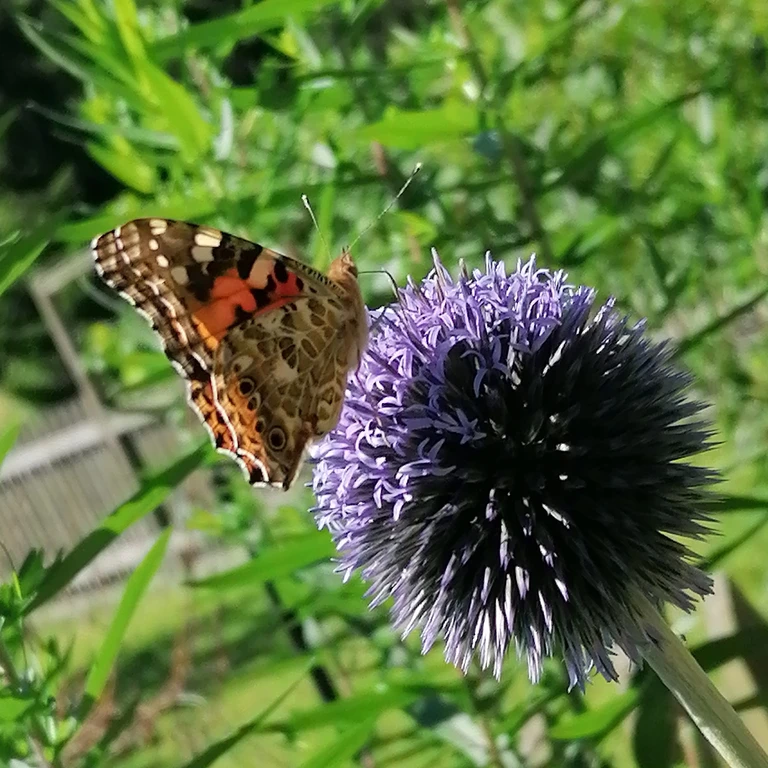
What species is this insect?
Vanessa cardui
